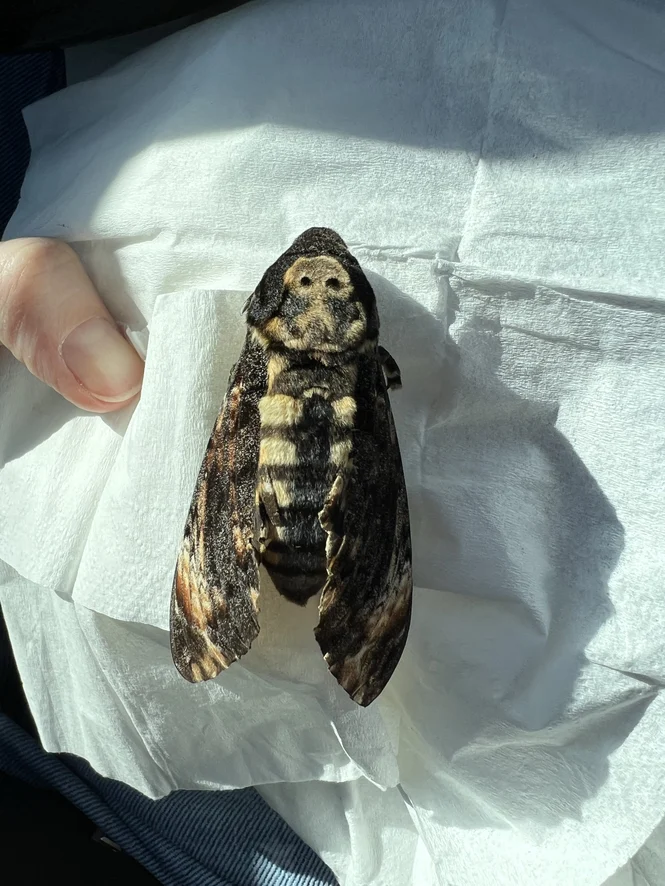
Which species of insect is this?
Acherontia atropos
